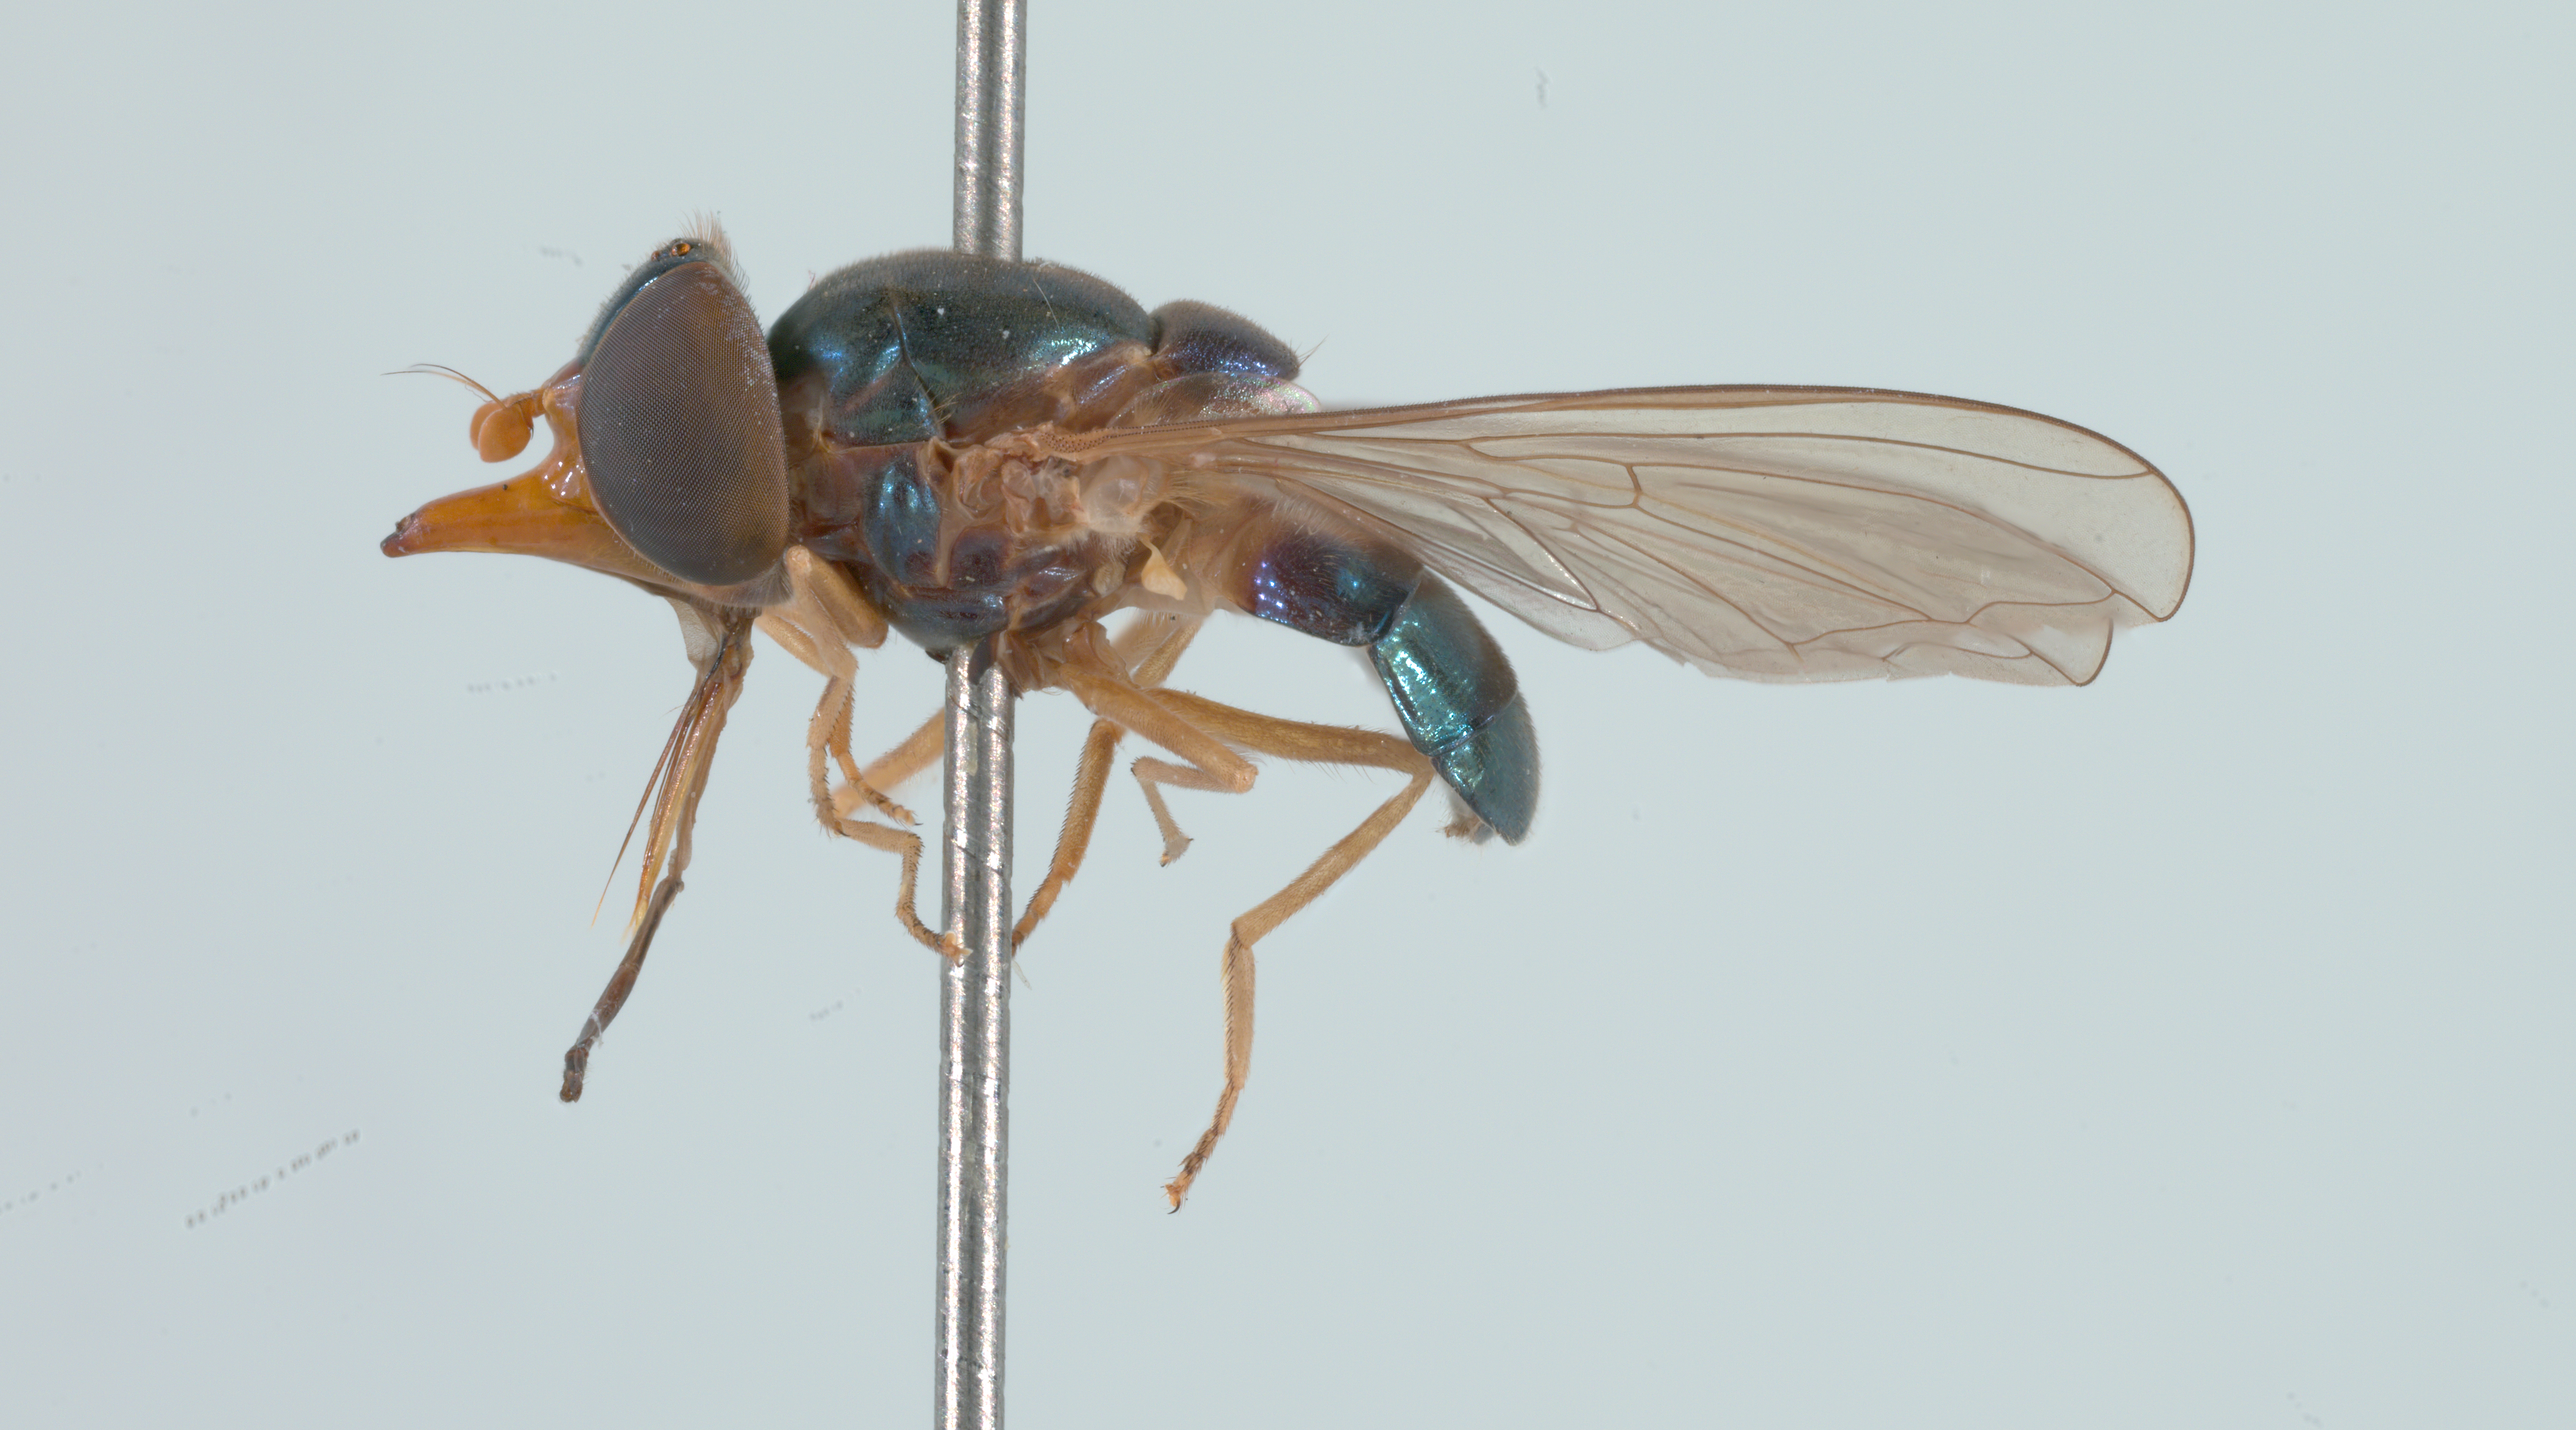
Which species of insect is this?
Rhingia caerulescens
